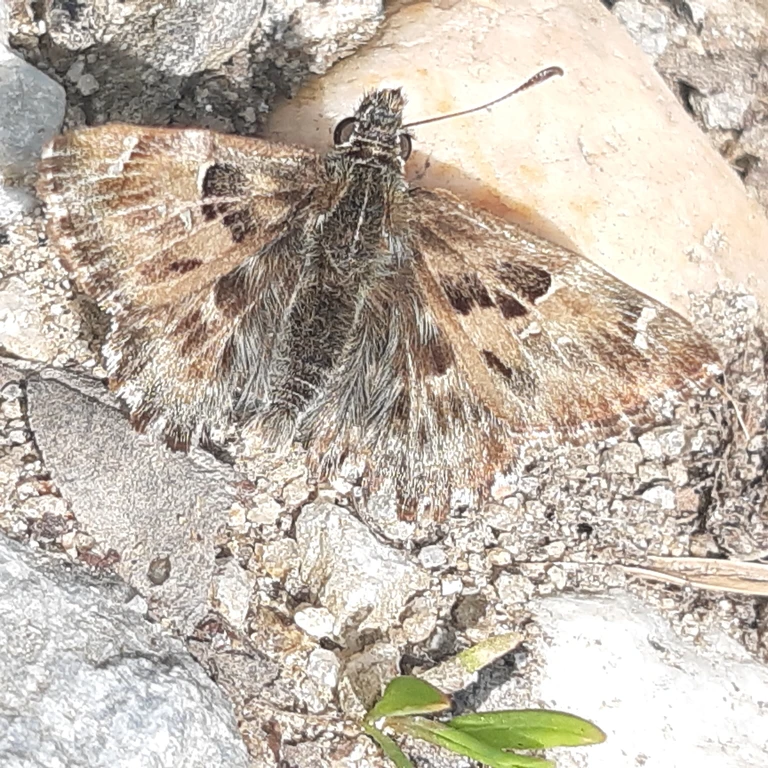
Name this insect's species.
Carcharodus alceae
